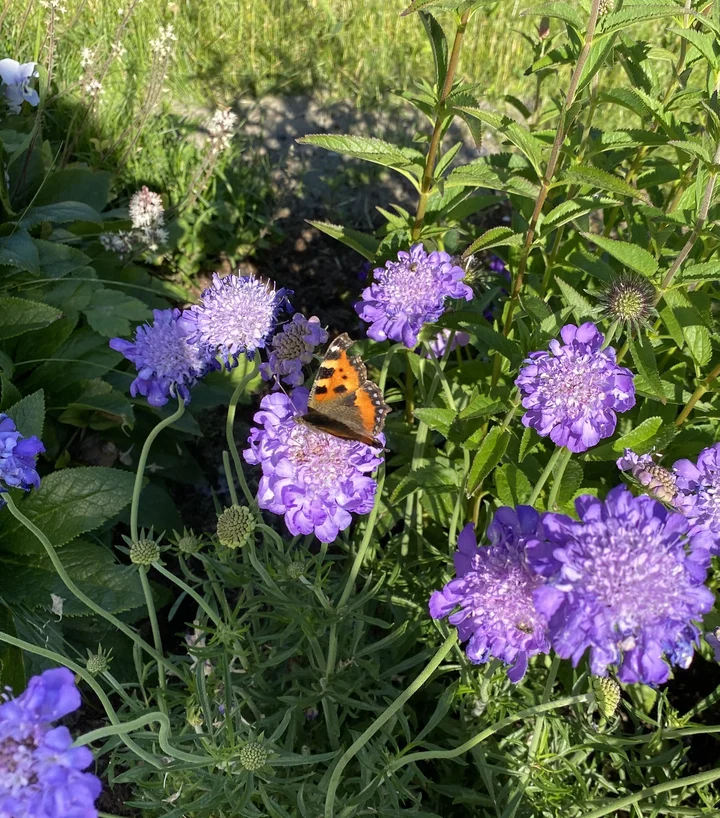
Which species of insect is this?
Aglais urticae
